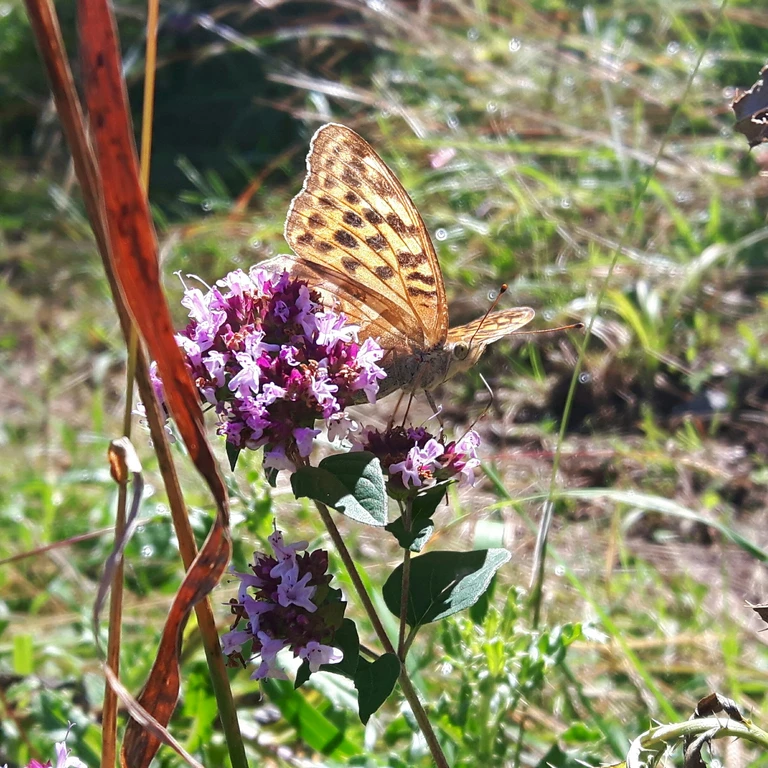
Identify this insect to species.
Argynnis paphia
